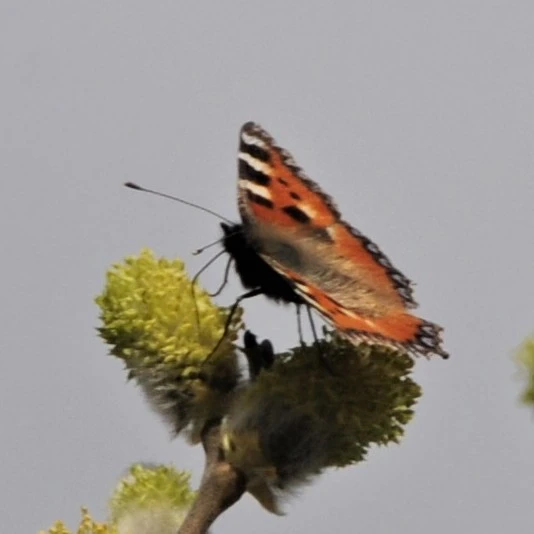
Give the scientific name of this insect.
Aglais urticae
